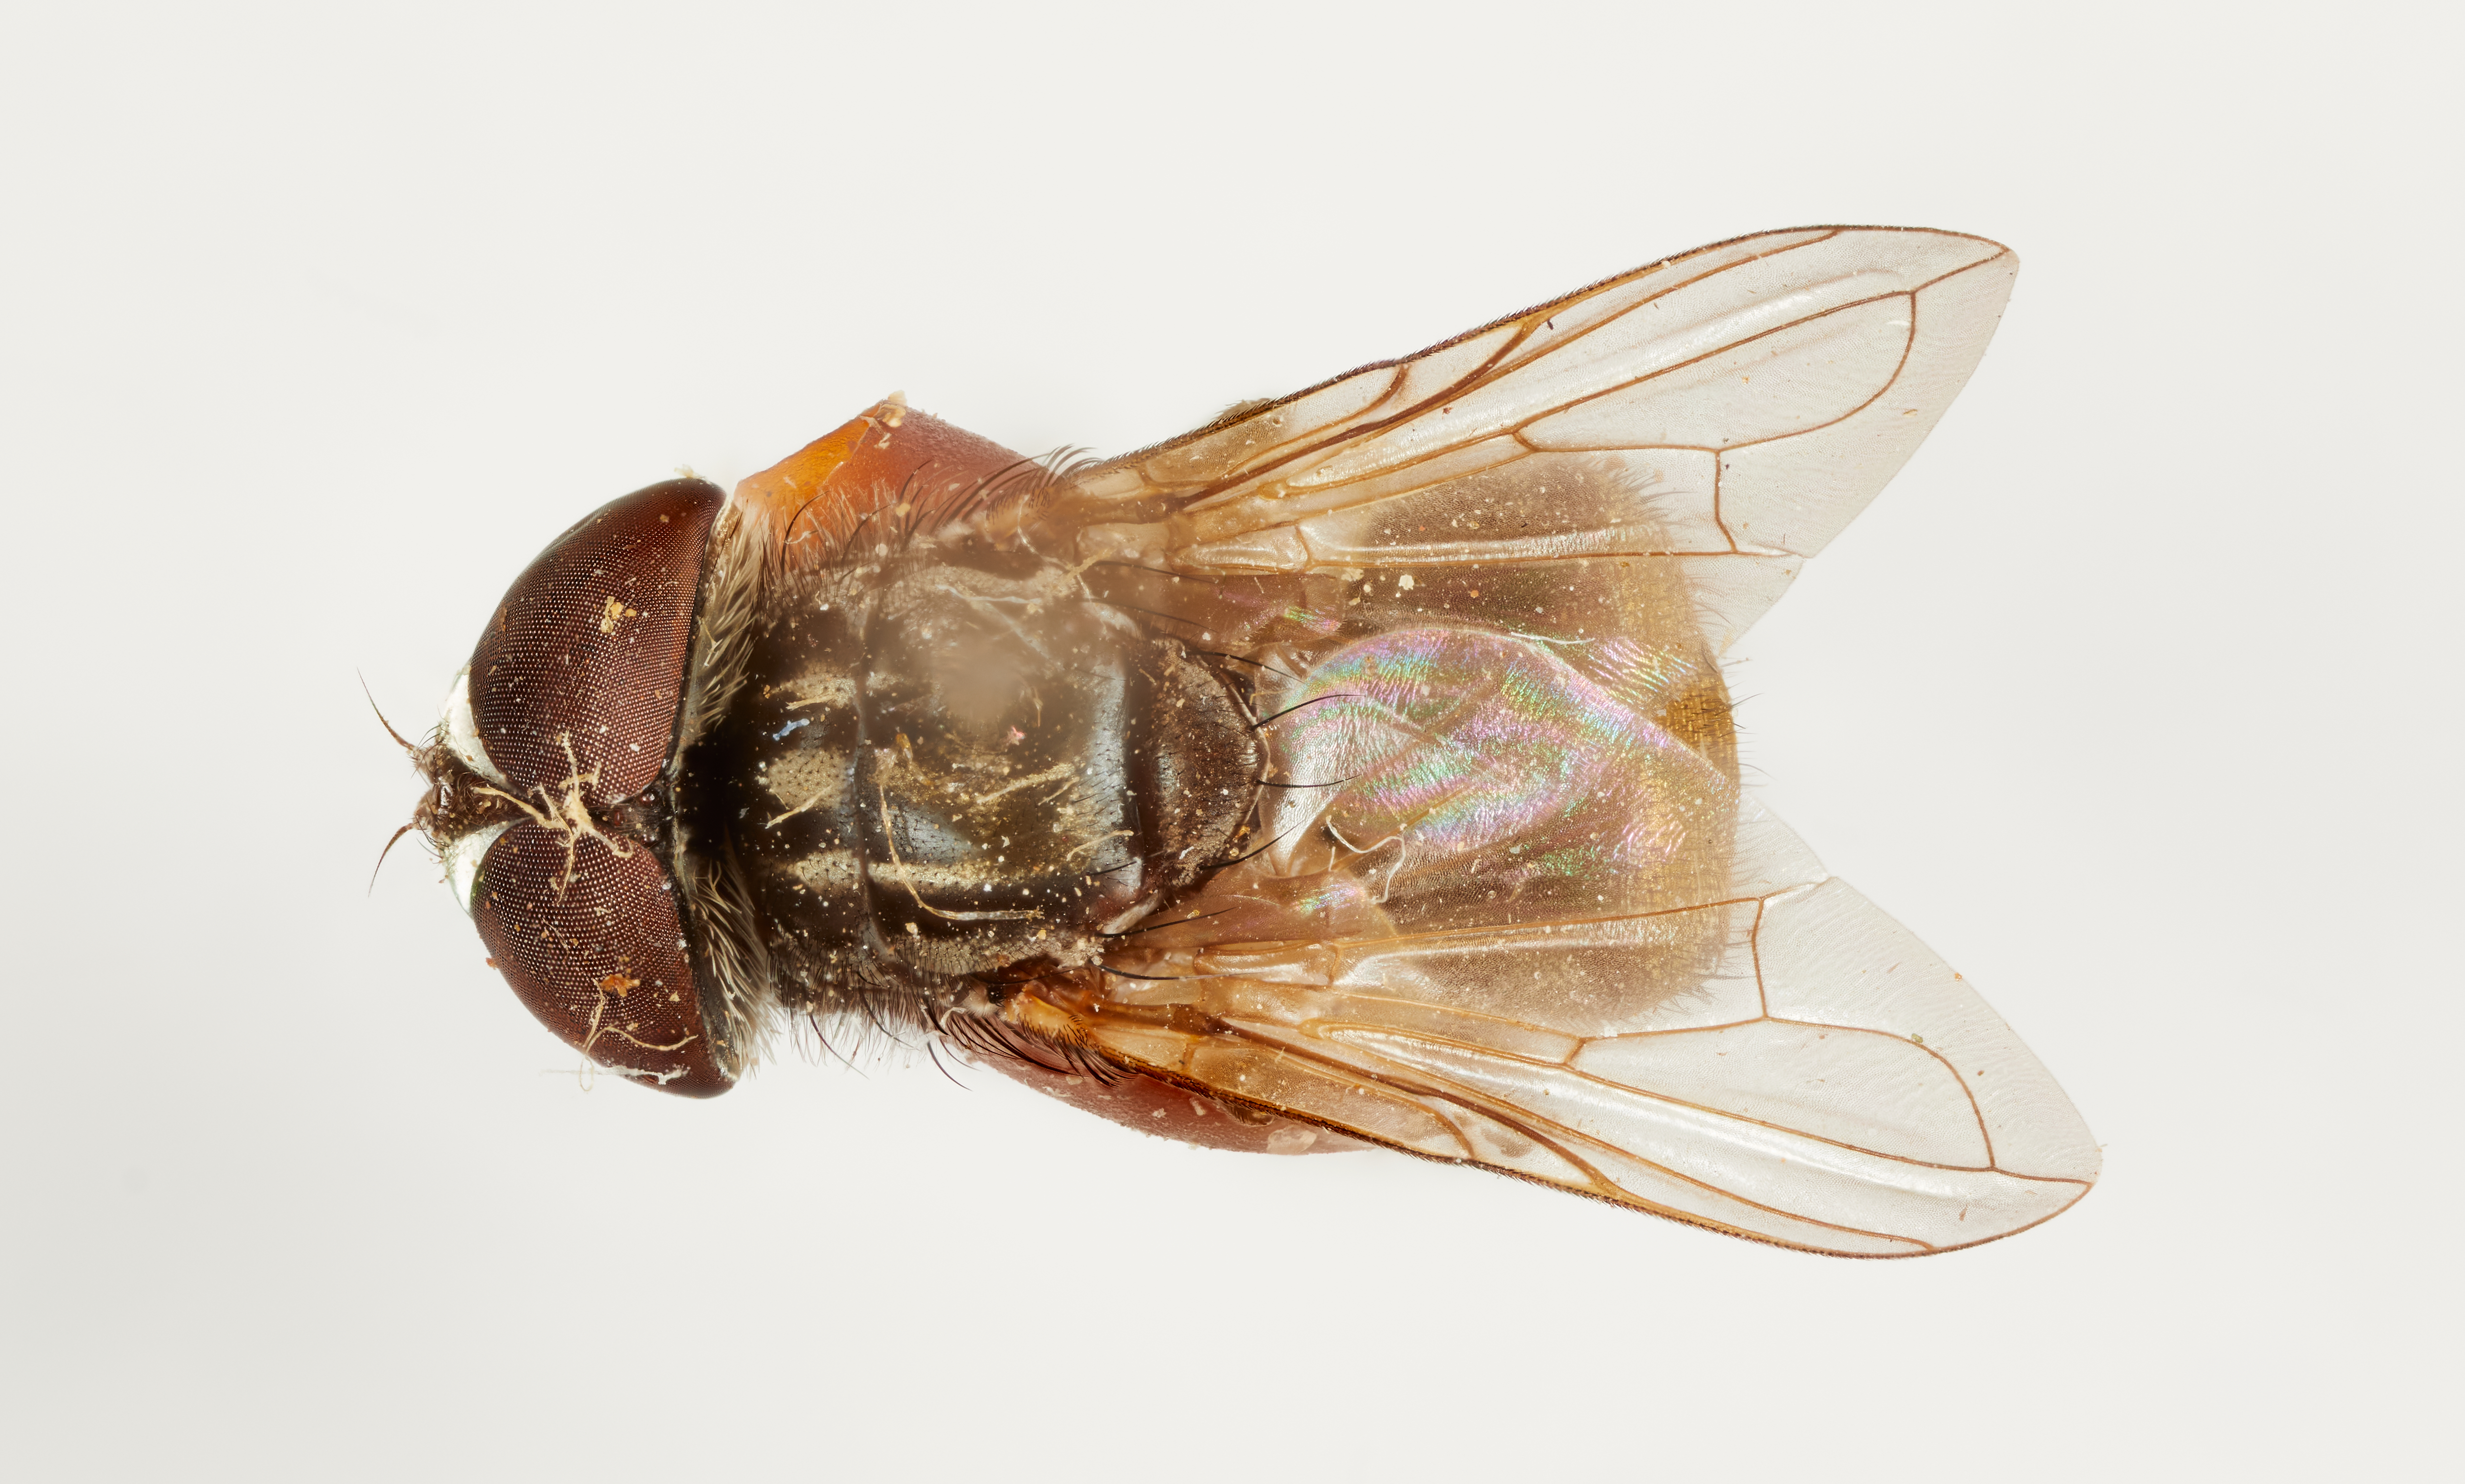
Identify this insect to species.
Paraphorantha peruviana
